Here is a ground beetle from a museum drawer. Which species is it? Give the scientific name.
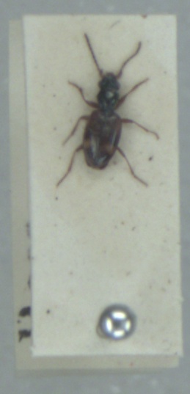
Bembidion articulatum
